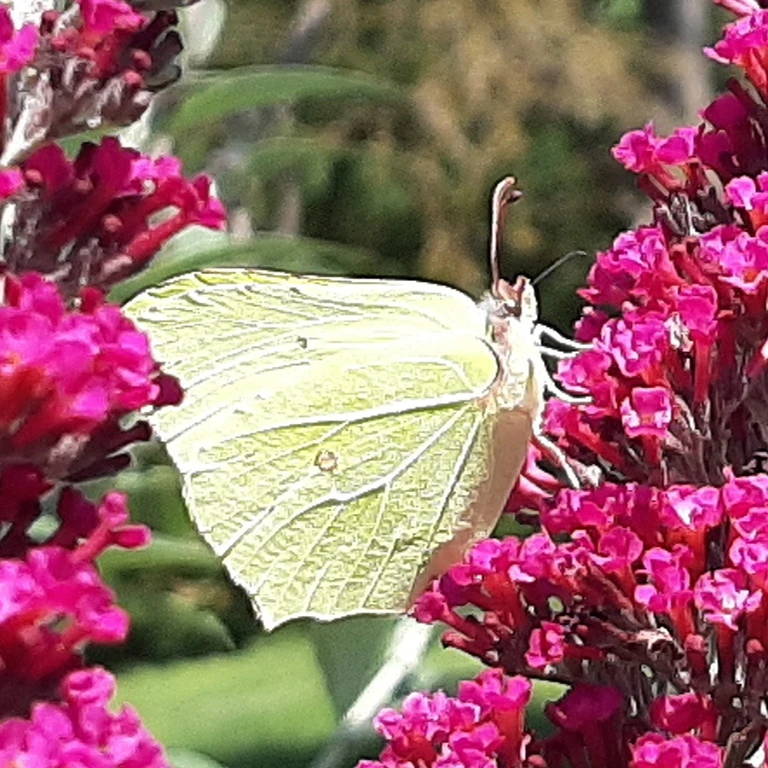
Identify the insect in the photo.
Gonepteryx rhamni
